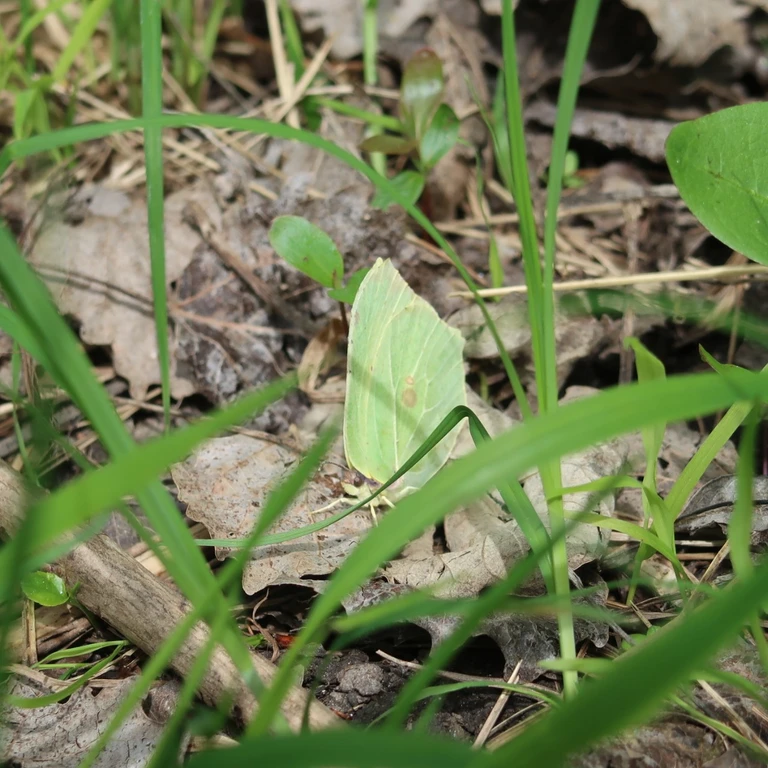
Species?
Gonepteryx rhamni
